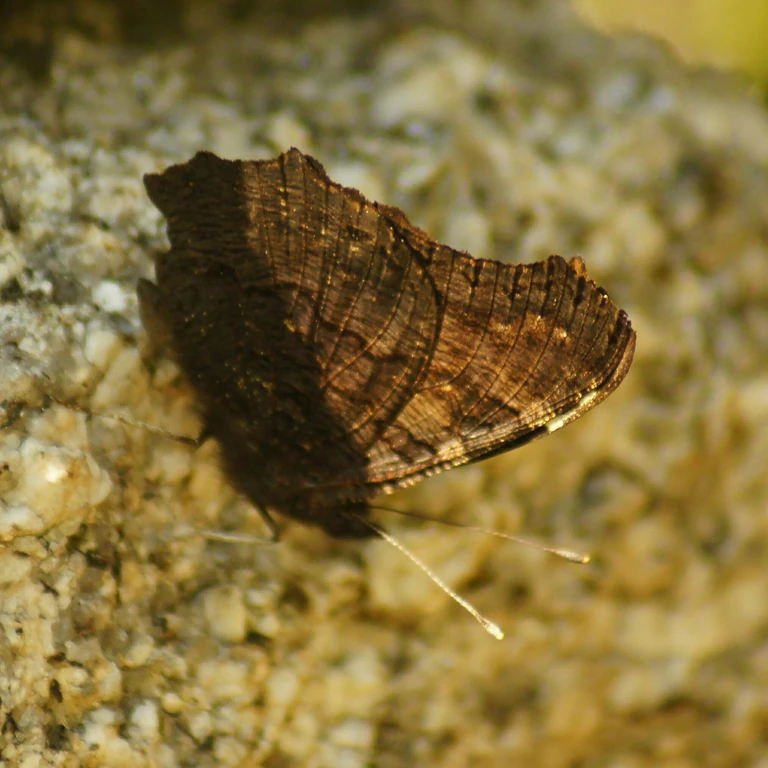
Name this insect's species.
Aglais io
